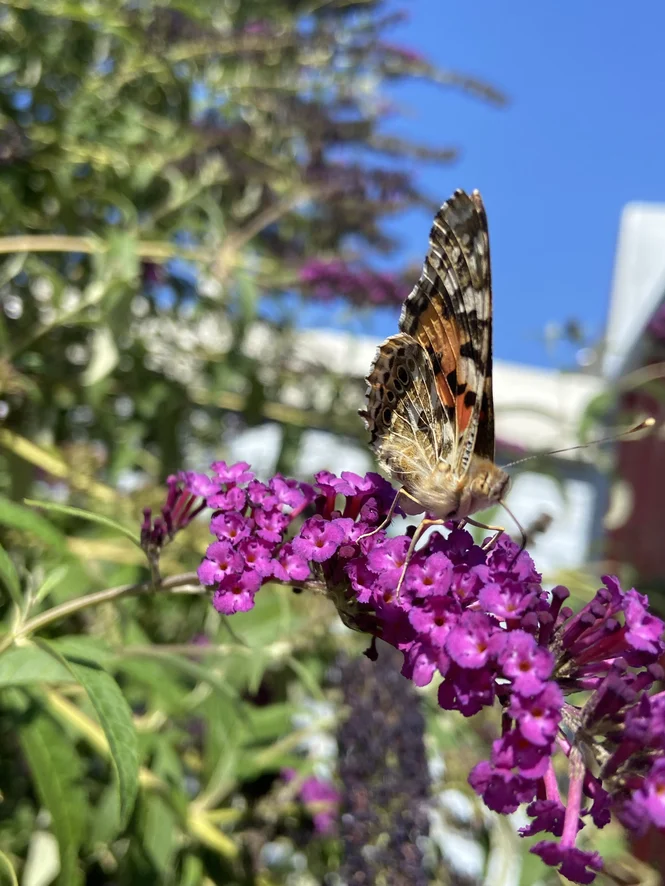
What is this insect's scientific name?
Vanessa cardui
